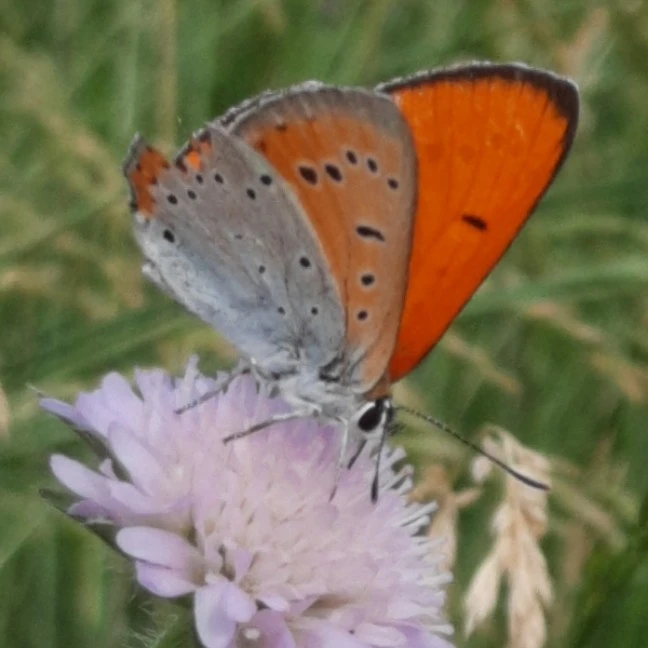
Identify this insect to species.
Lycaena dispar
